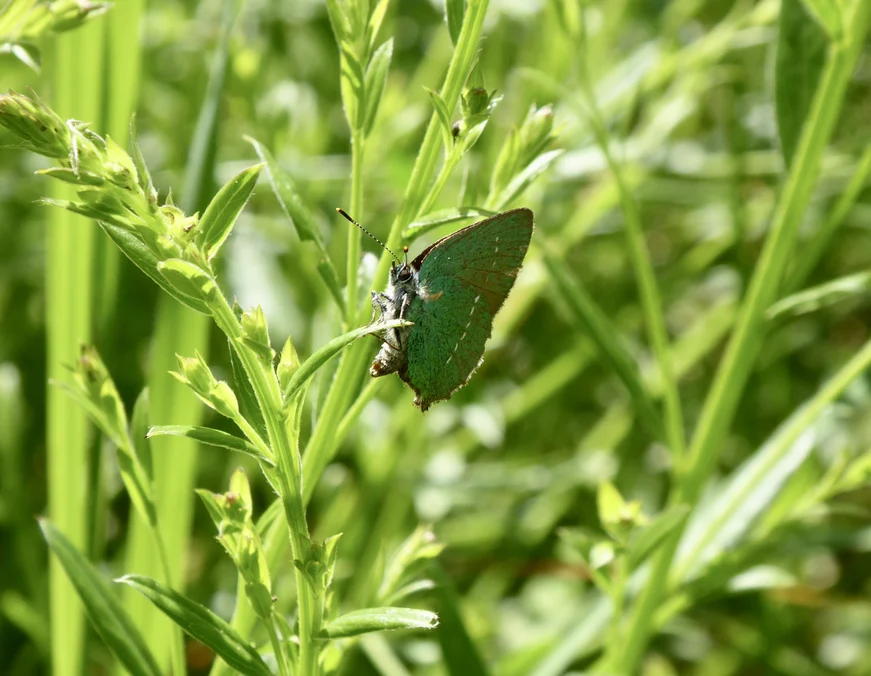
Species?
Callophrys rubi
